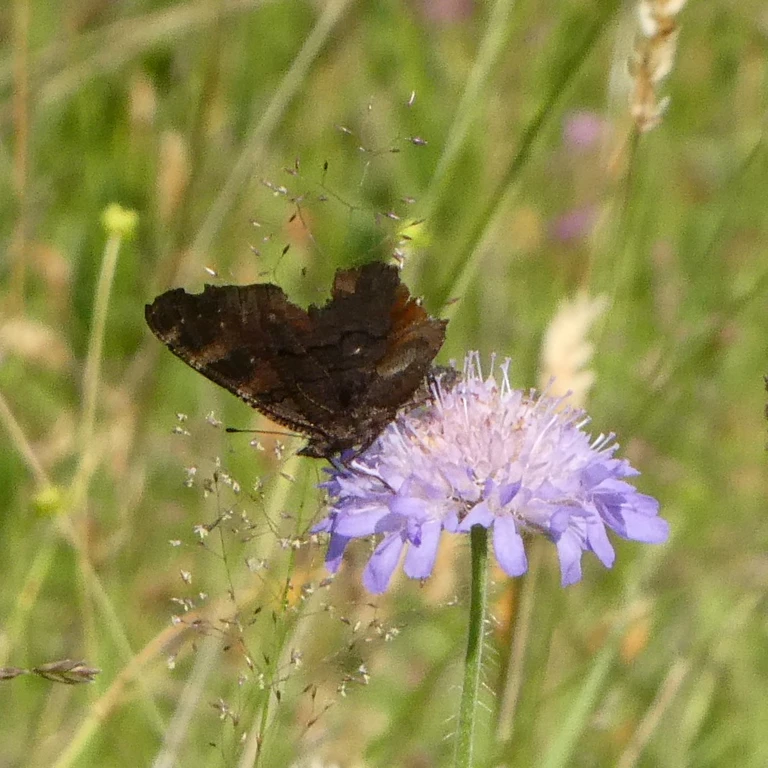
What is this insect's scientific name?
Aglais io
